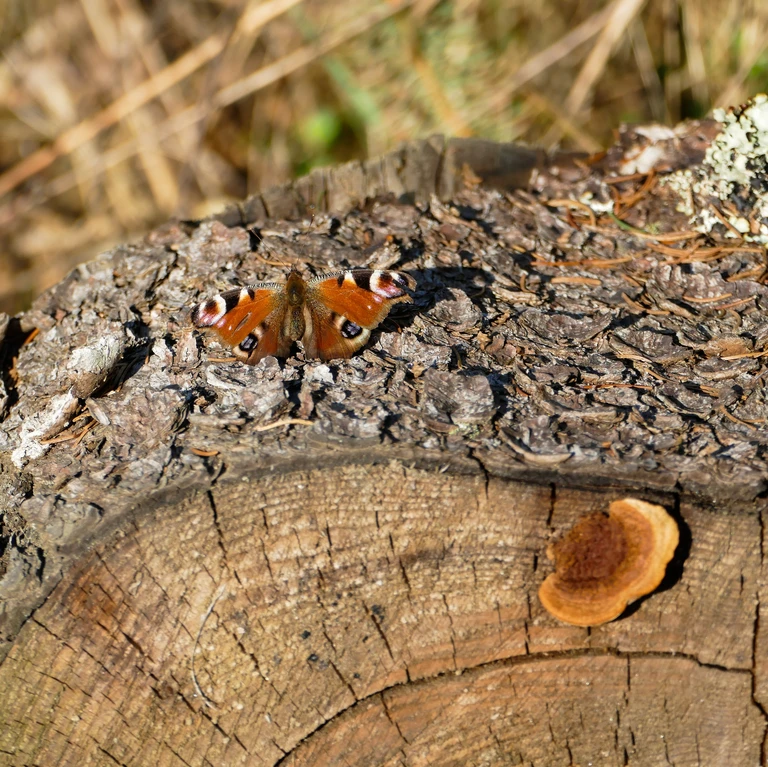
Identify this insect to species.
Aglais io
